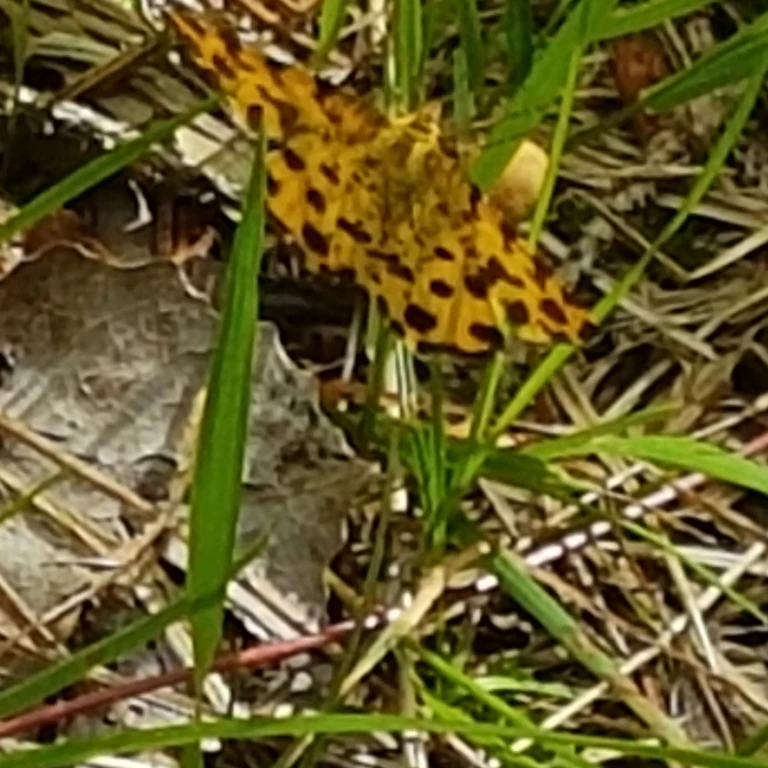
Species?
Pseudopanthera macularia
